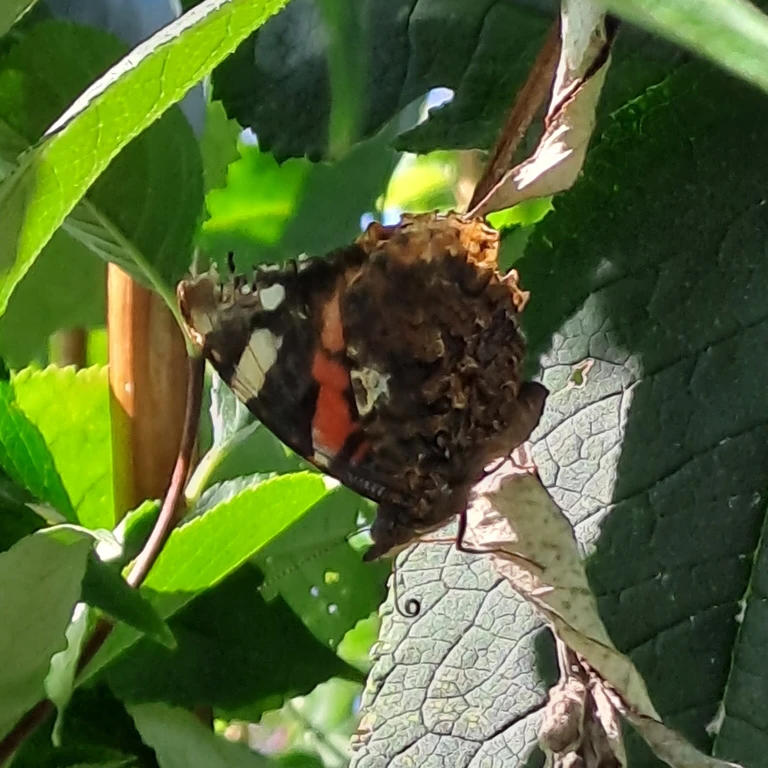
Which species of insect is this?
Vanessa atalanta
